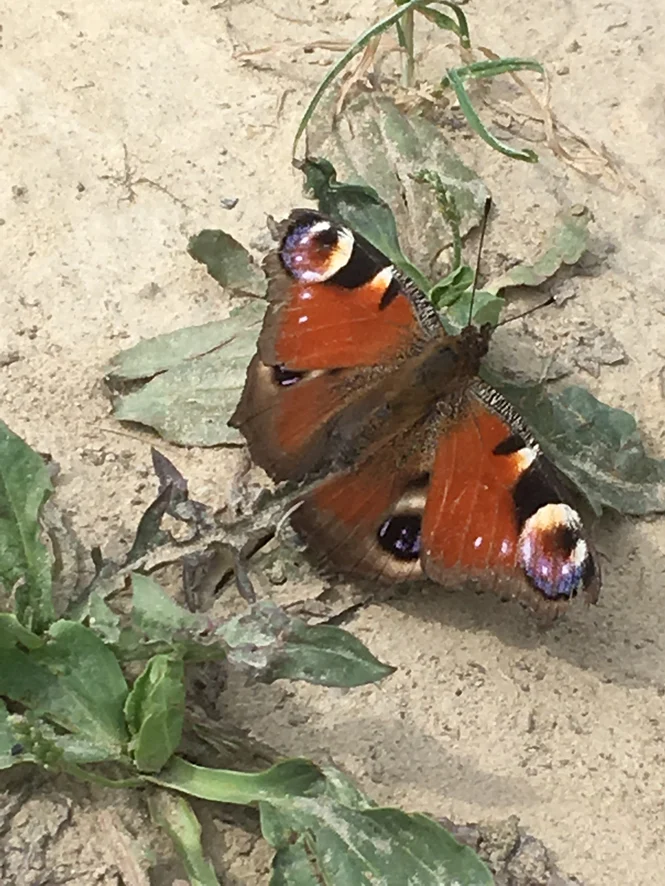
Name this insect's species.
Aglais io
